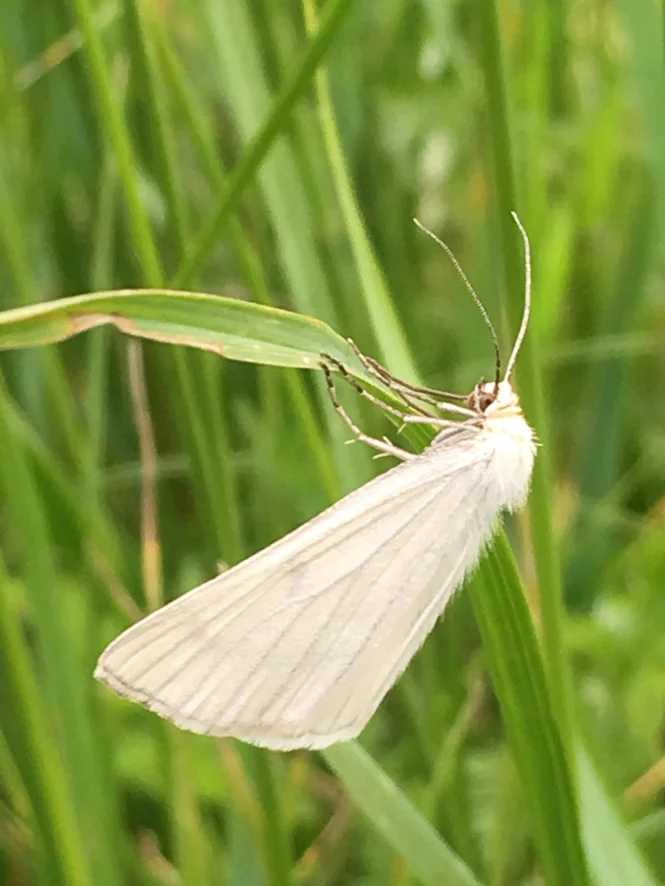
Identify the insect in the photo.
Siona lineata
